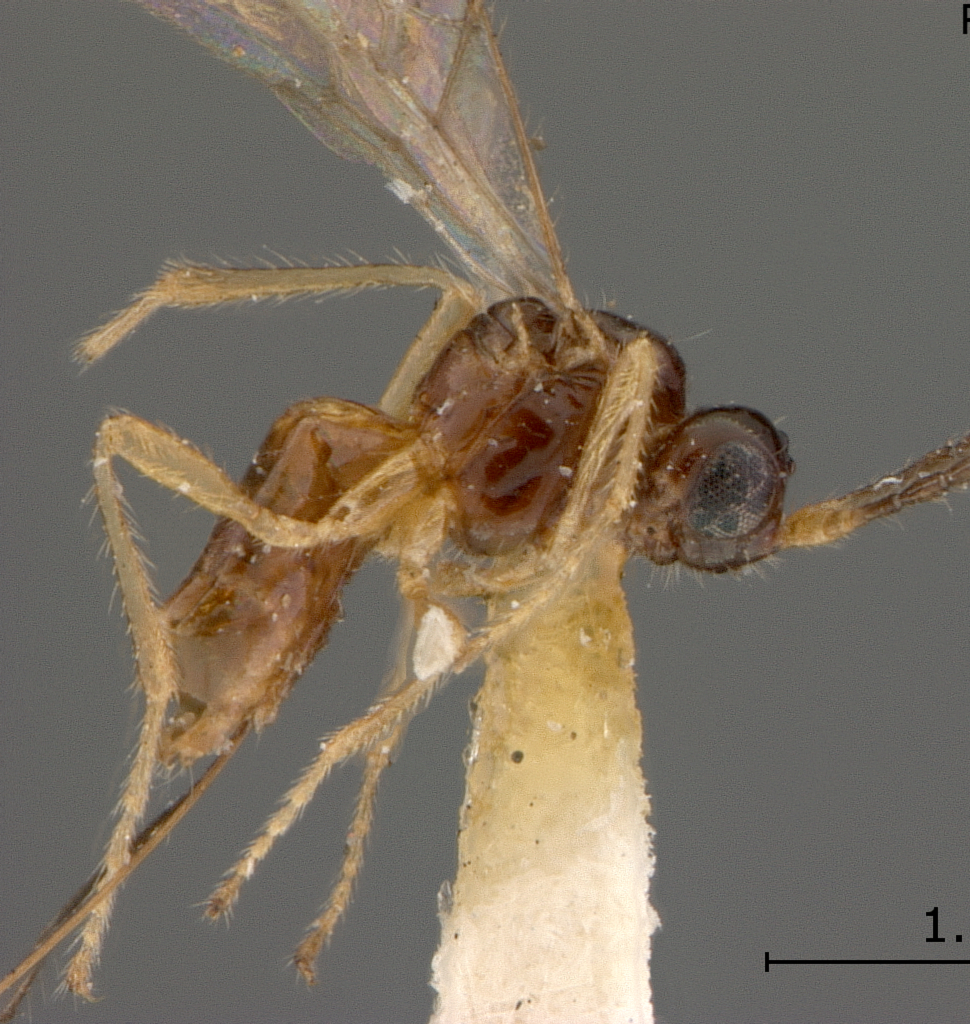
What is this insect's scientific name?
Aspilota armillariae
